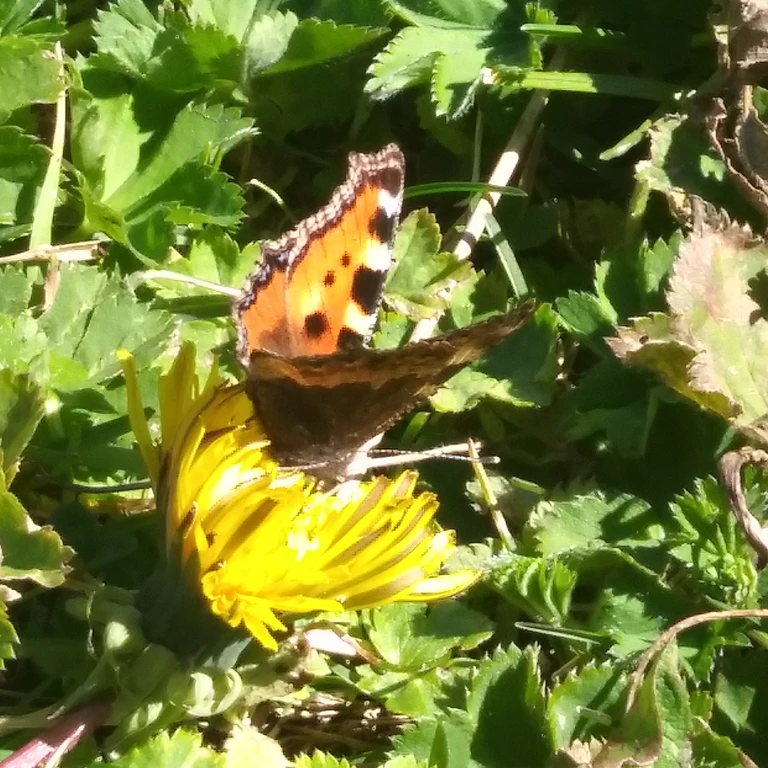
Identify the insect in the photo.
Aglais urticae
